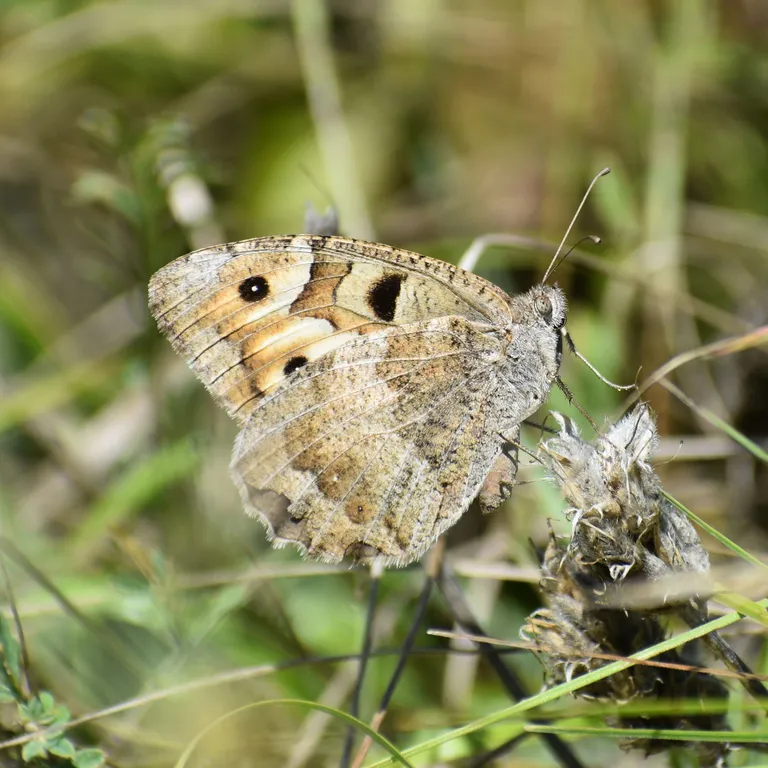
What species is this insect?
Chazara briseis (also Satyrus briseis)
